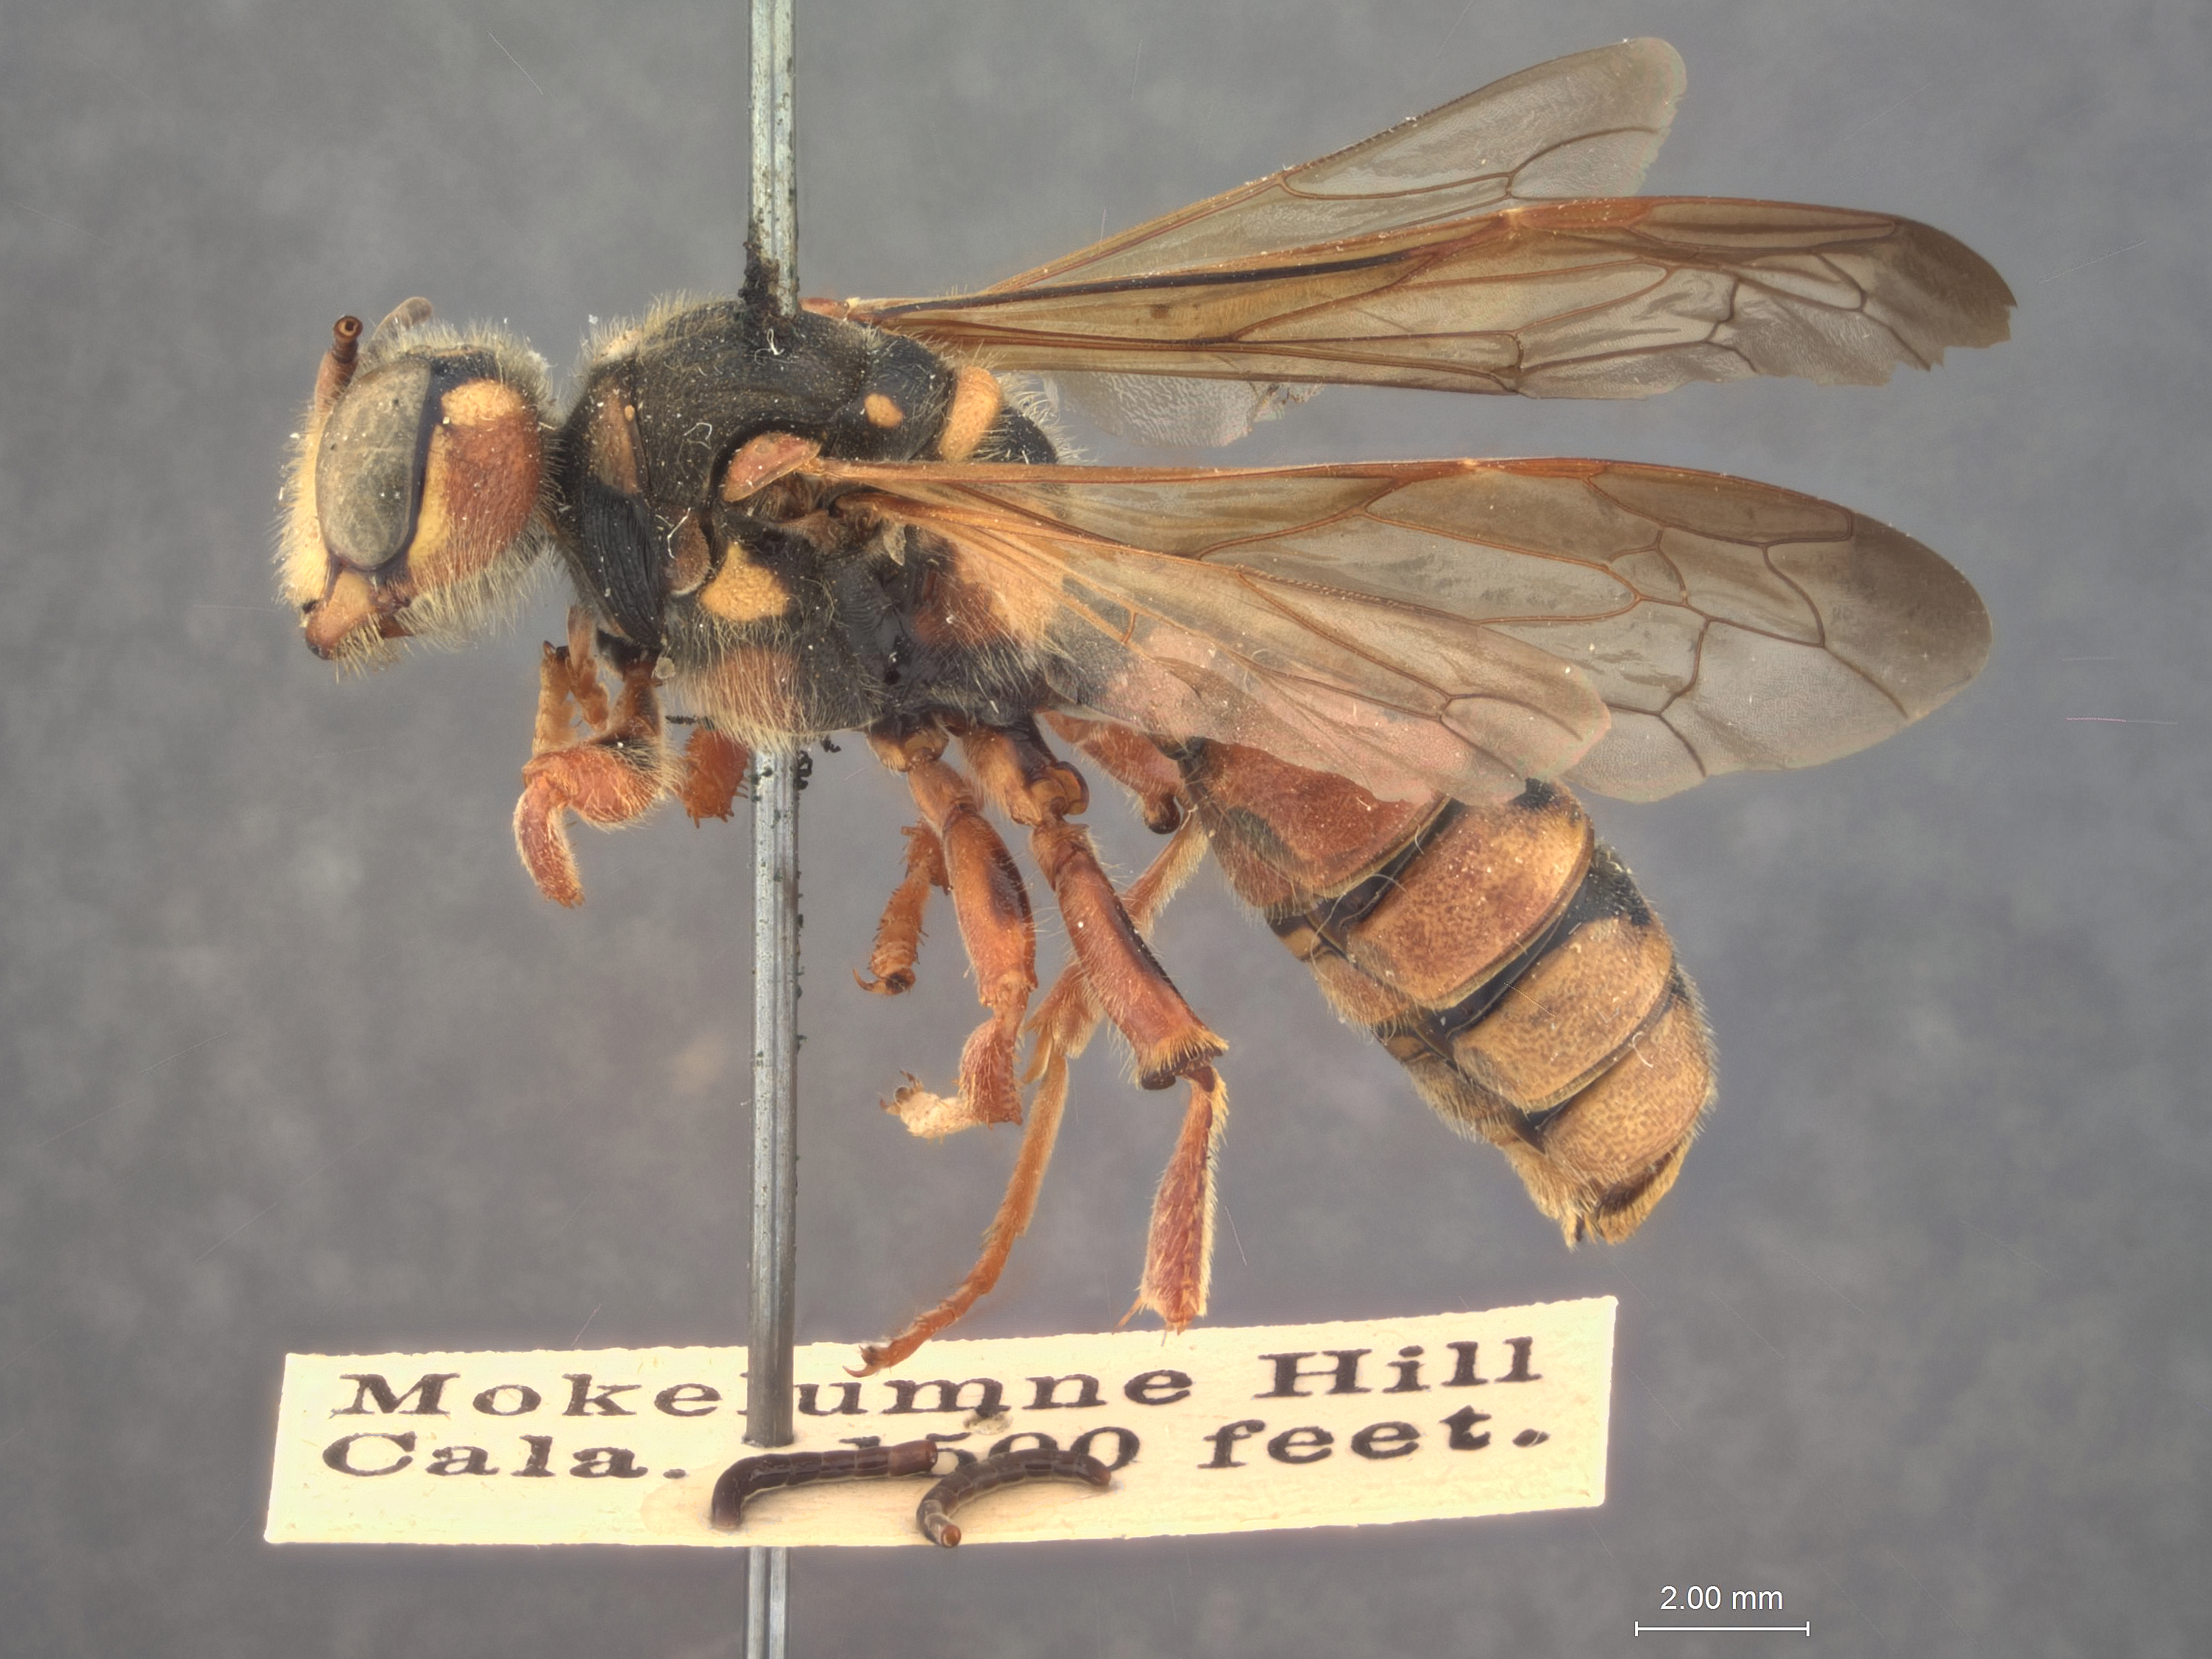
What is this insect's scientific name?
Cercercis grandis
